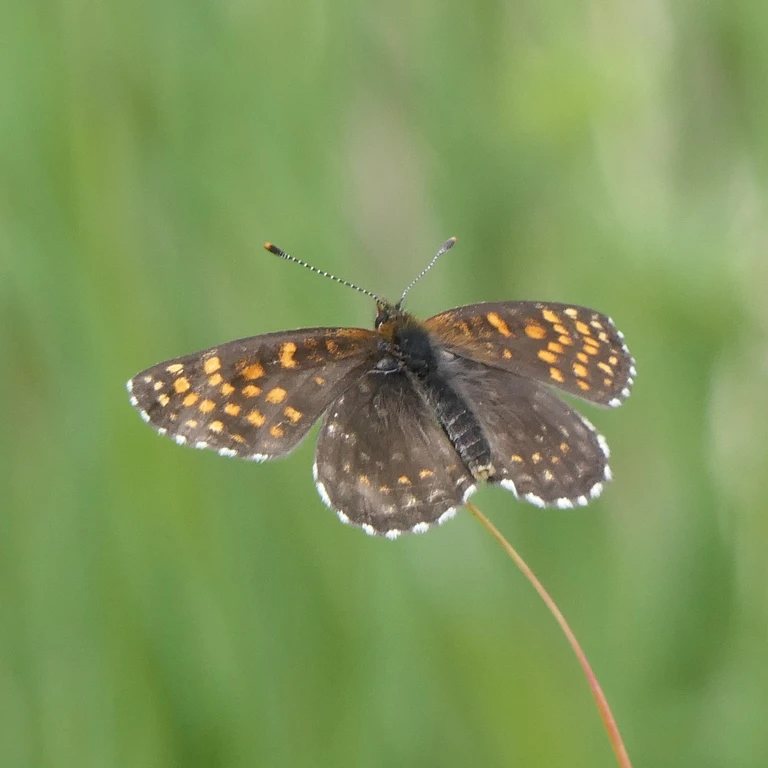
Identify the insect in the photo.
Melitaea diamina
